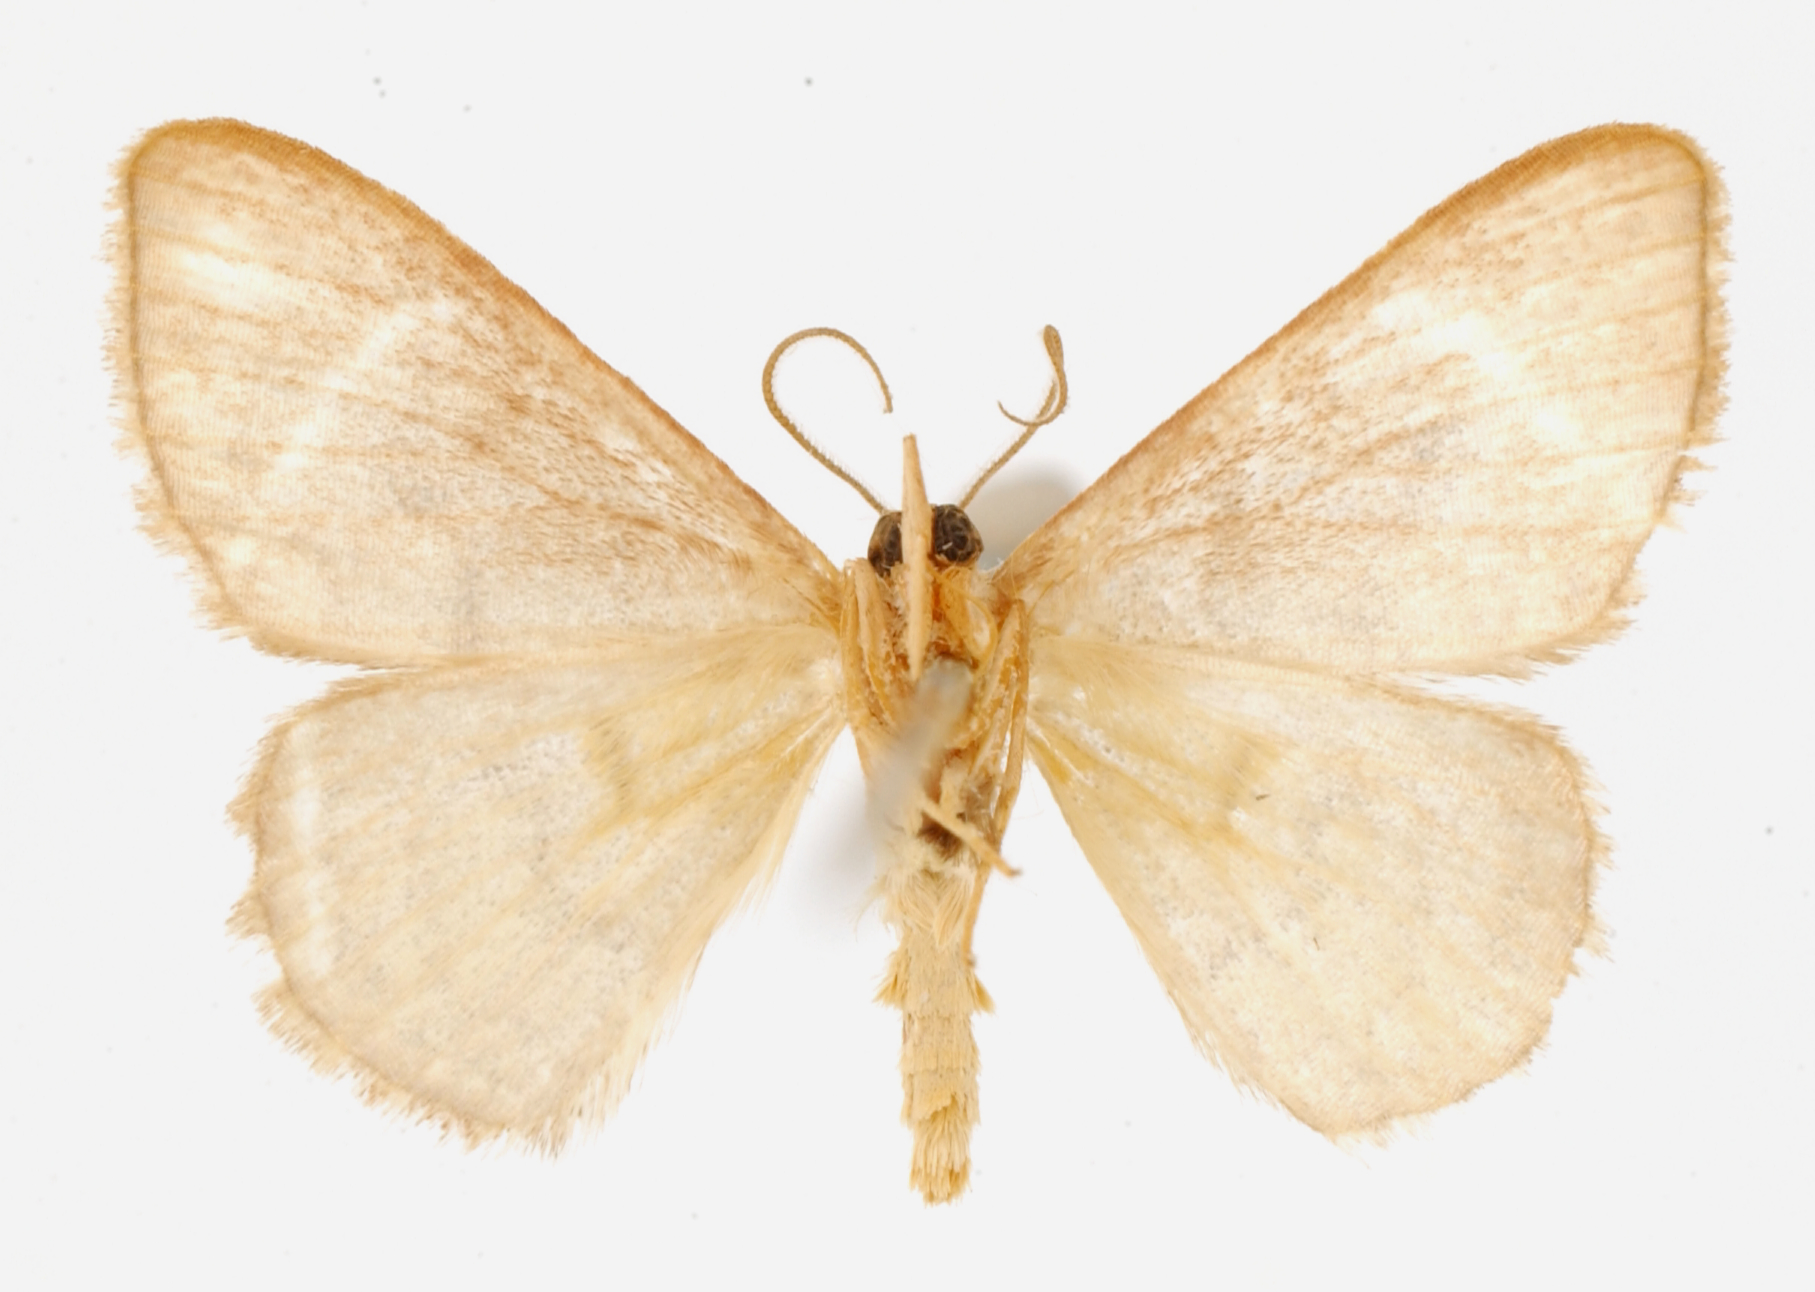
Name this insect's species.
Calyptocome exanimaria
